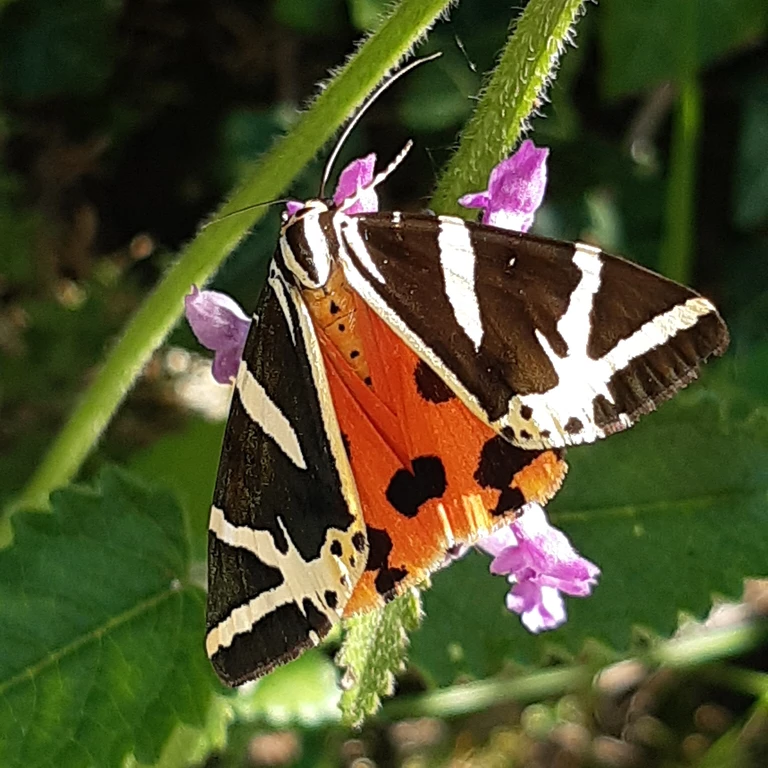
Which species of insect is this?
Euplagia quadripunctaria
